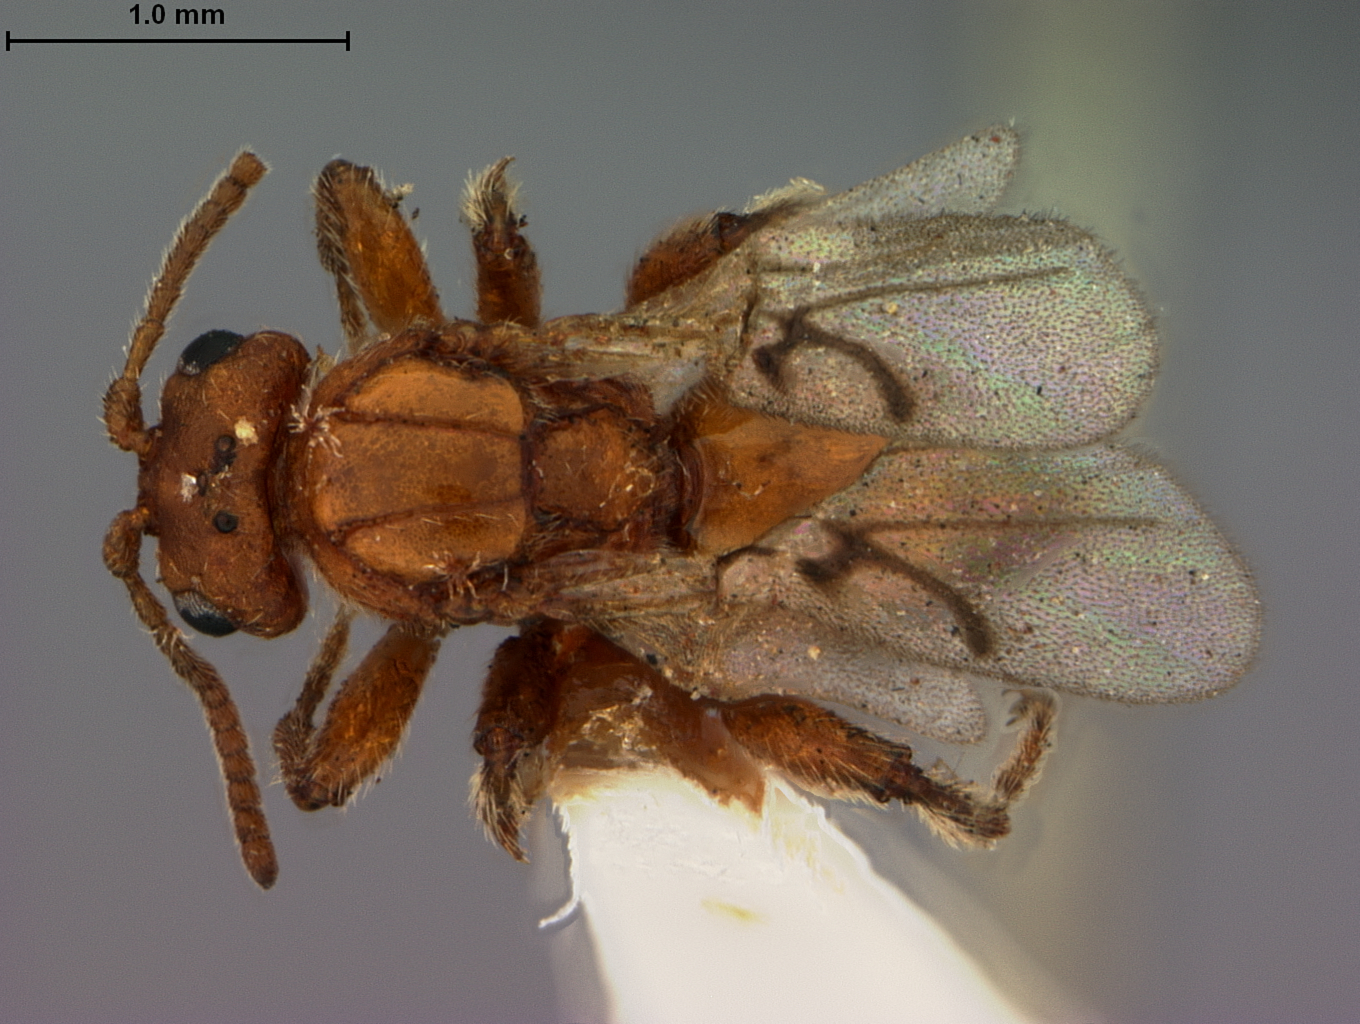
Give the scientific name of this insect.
Belonocnema fossoria
